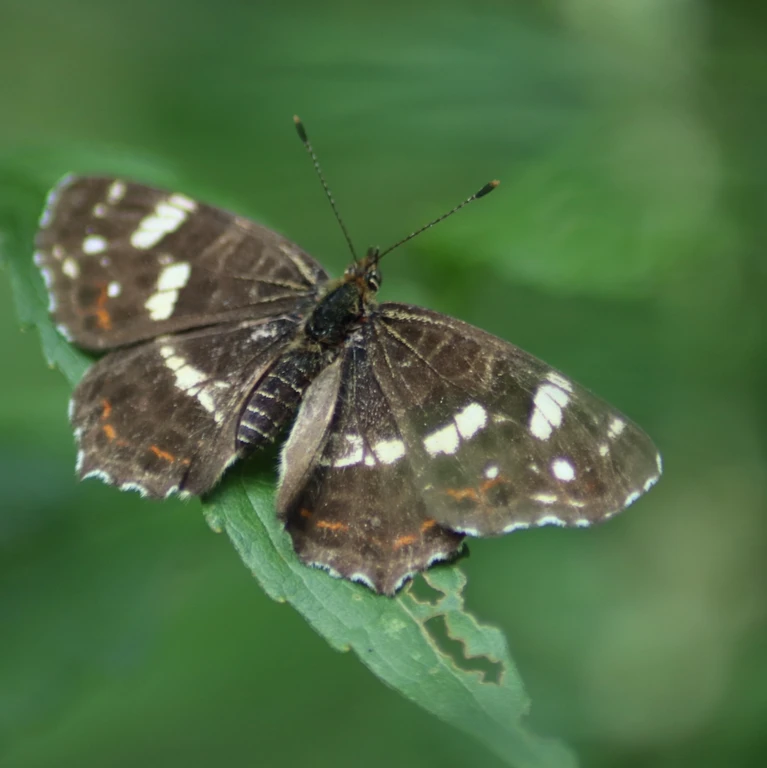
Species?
Araschnia levana
